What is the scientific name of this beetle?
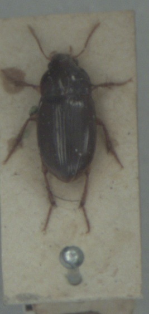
Amara bifrons
